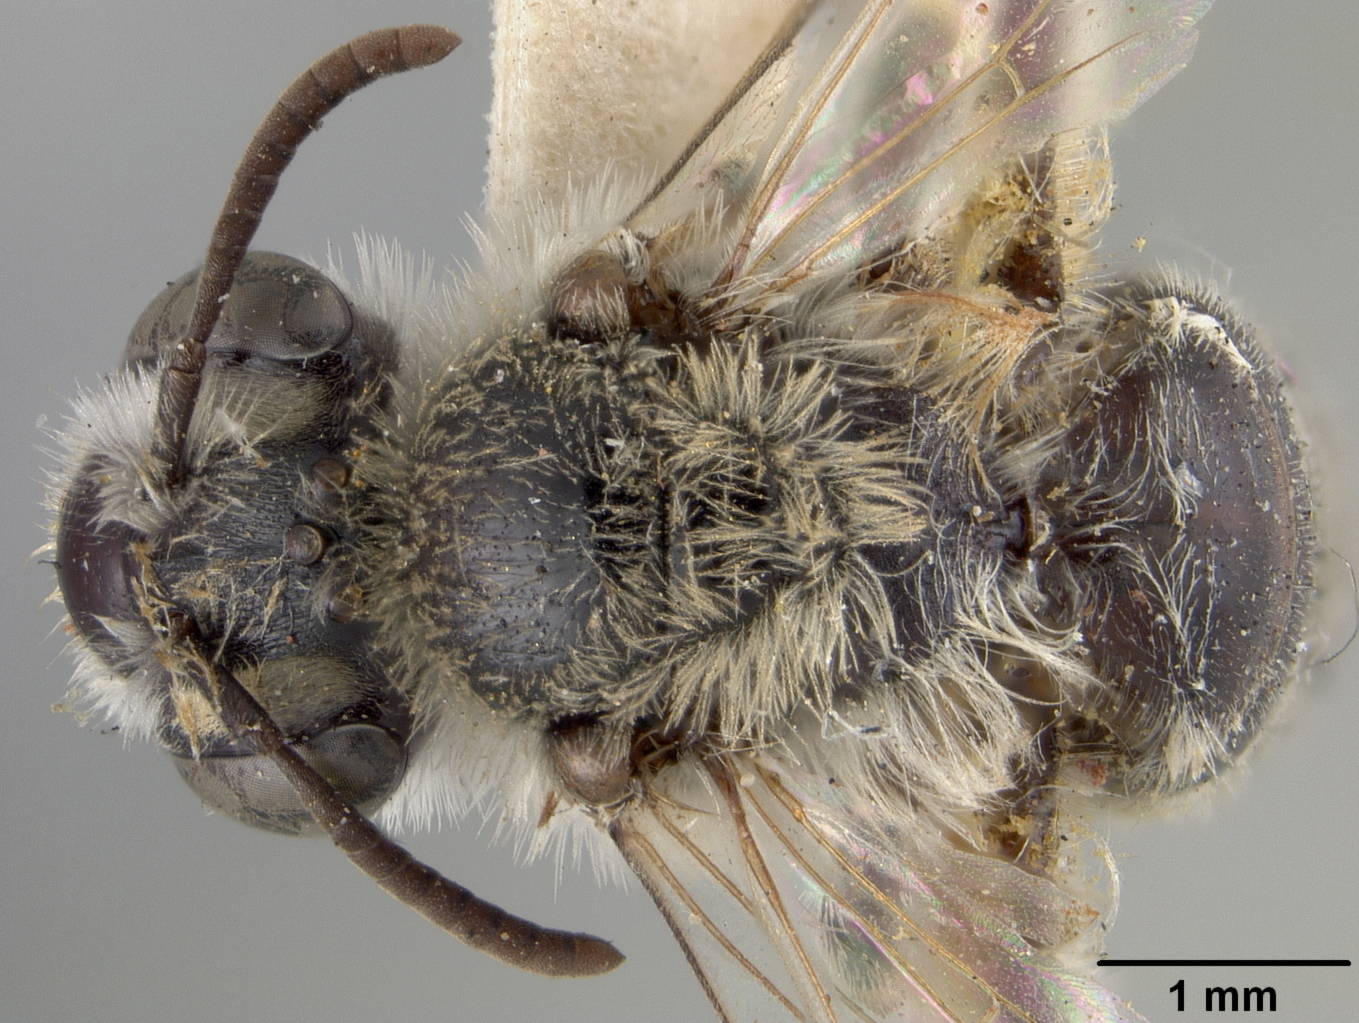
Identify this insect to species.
Andrena papagorum
